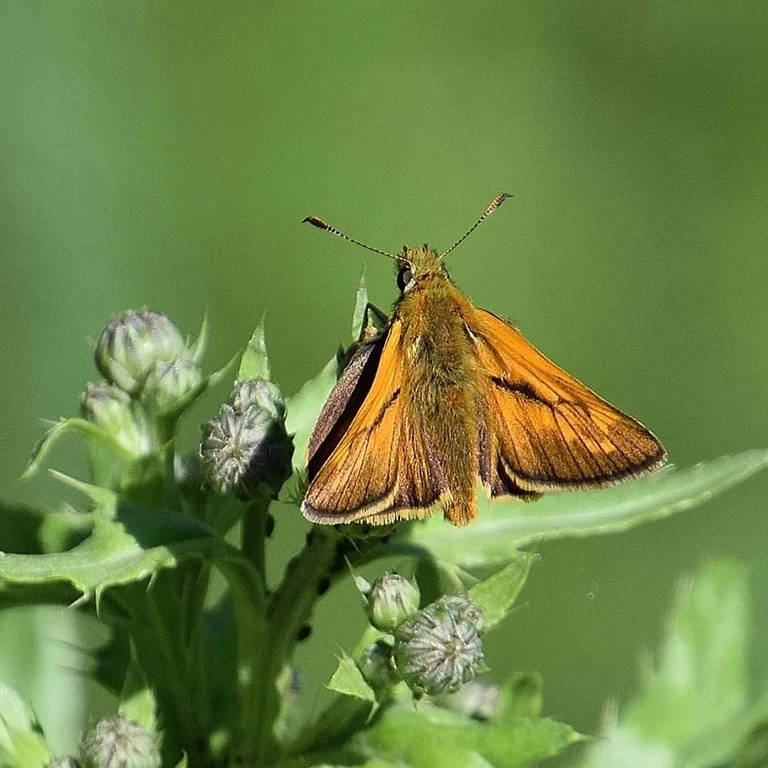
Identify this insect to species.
Ochlodes sylvanus (also Ochlodes venata)
